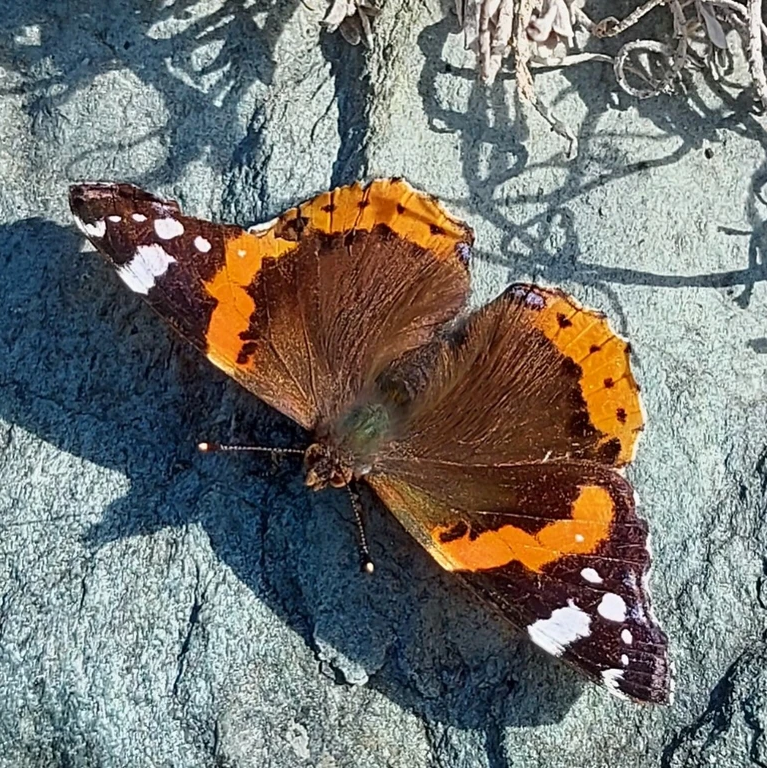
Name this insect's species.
Vanessa atalanta
